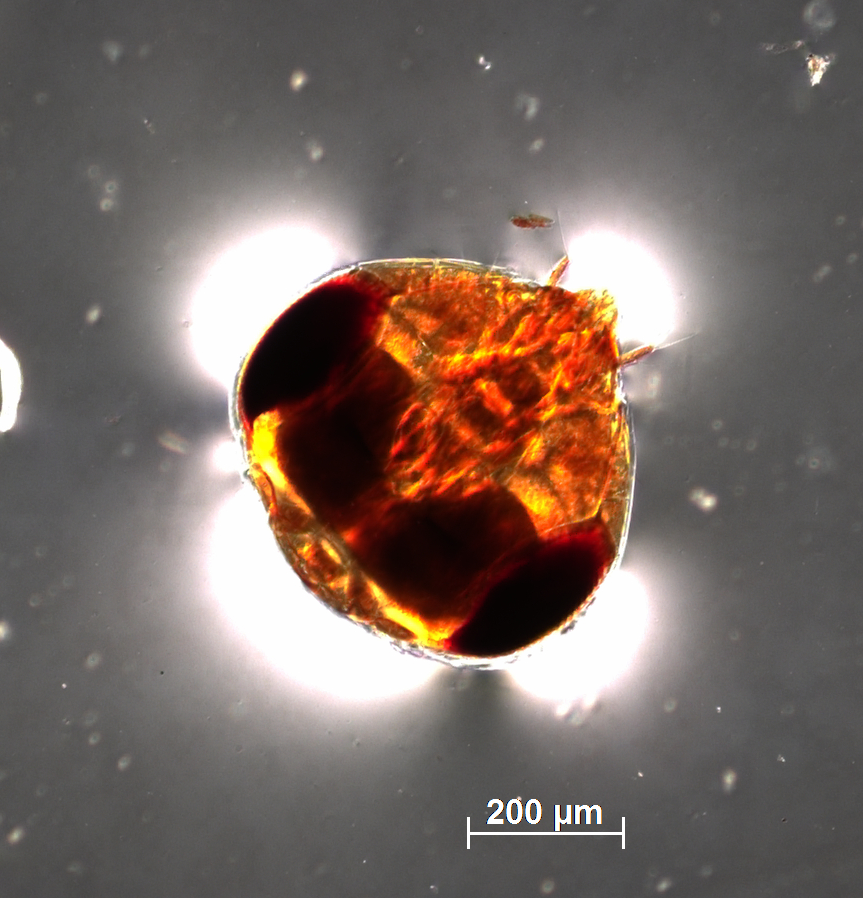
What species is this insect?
Tetrastichus polyseta
